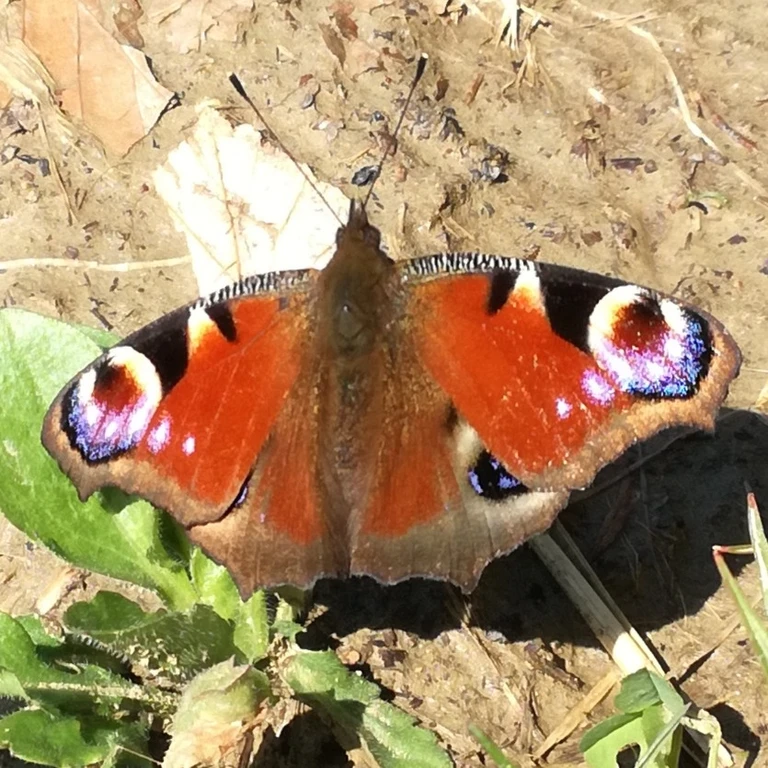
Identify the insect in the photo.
Aglais io
